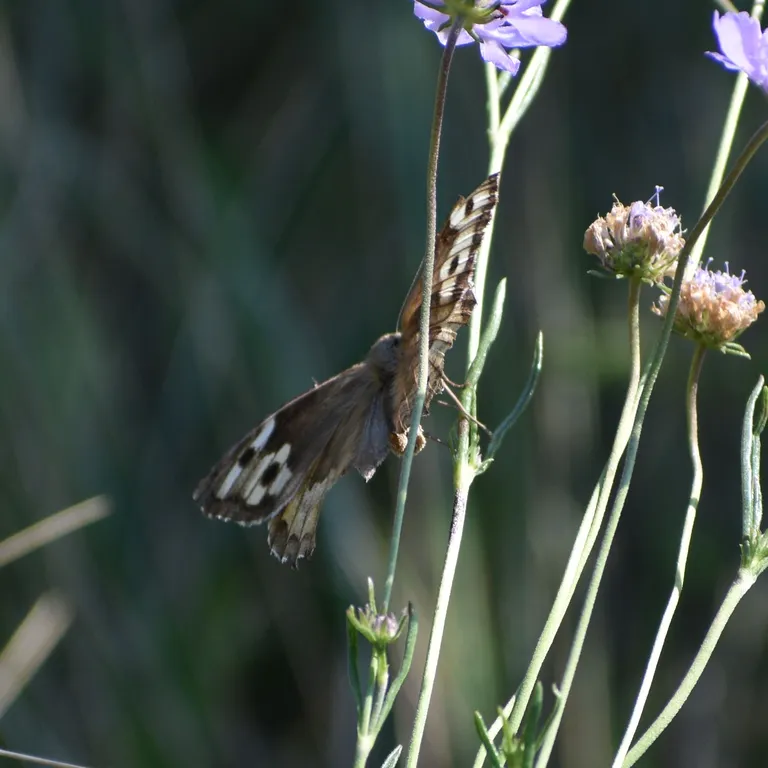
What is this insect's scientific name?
Hipparchia semele
